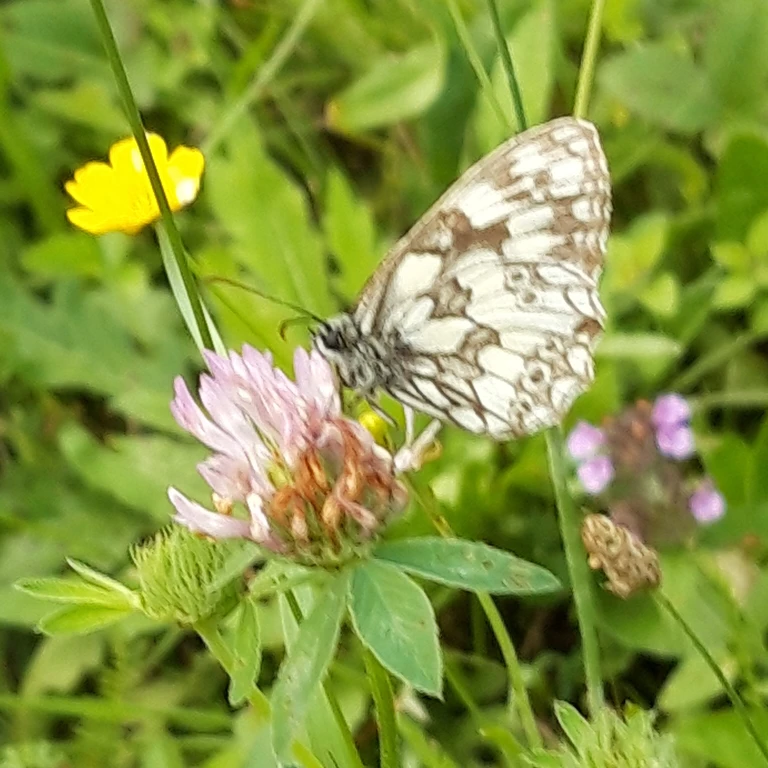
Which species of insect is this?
Melanargia galathea
